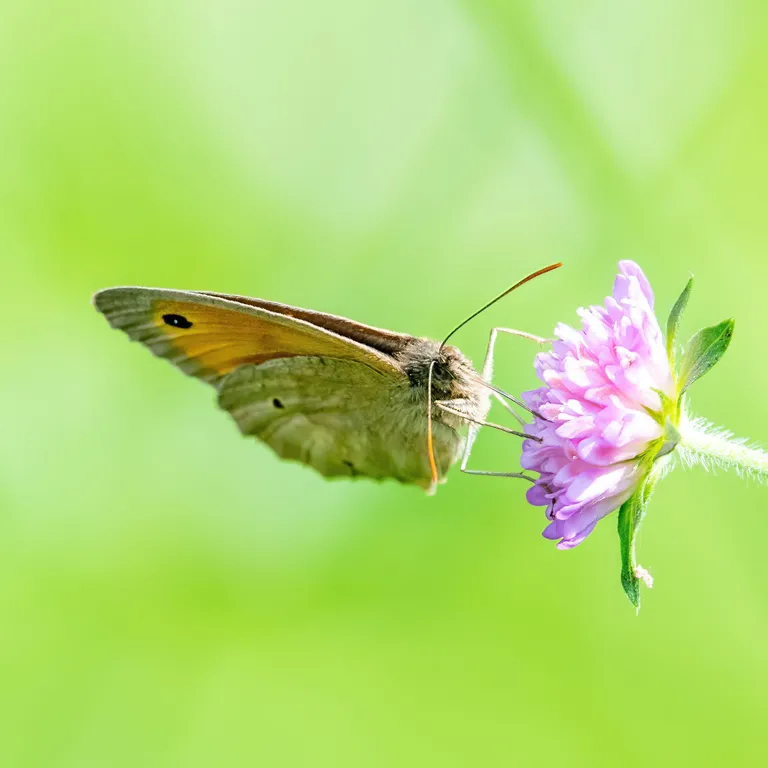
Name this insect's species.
Maniola jurtina
